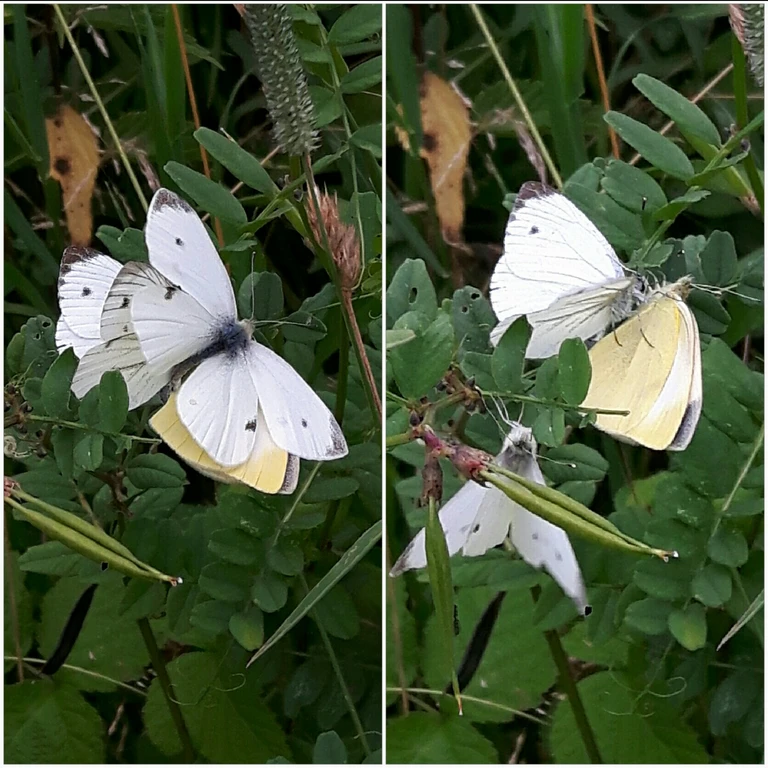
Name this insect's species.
Pieris napi
